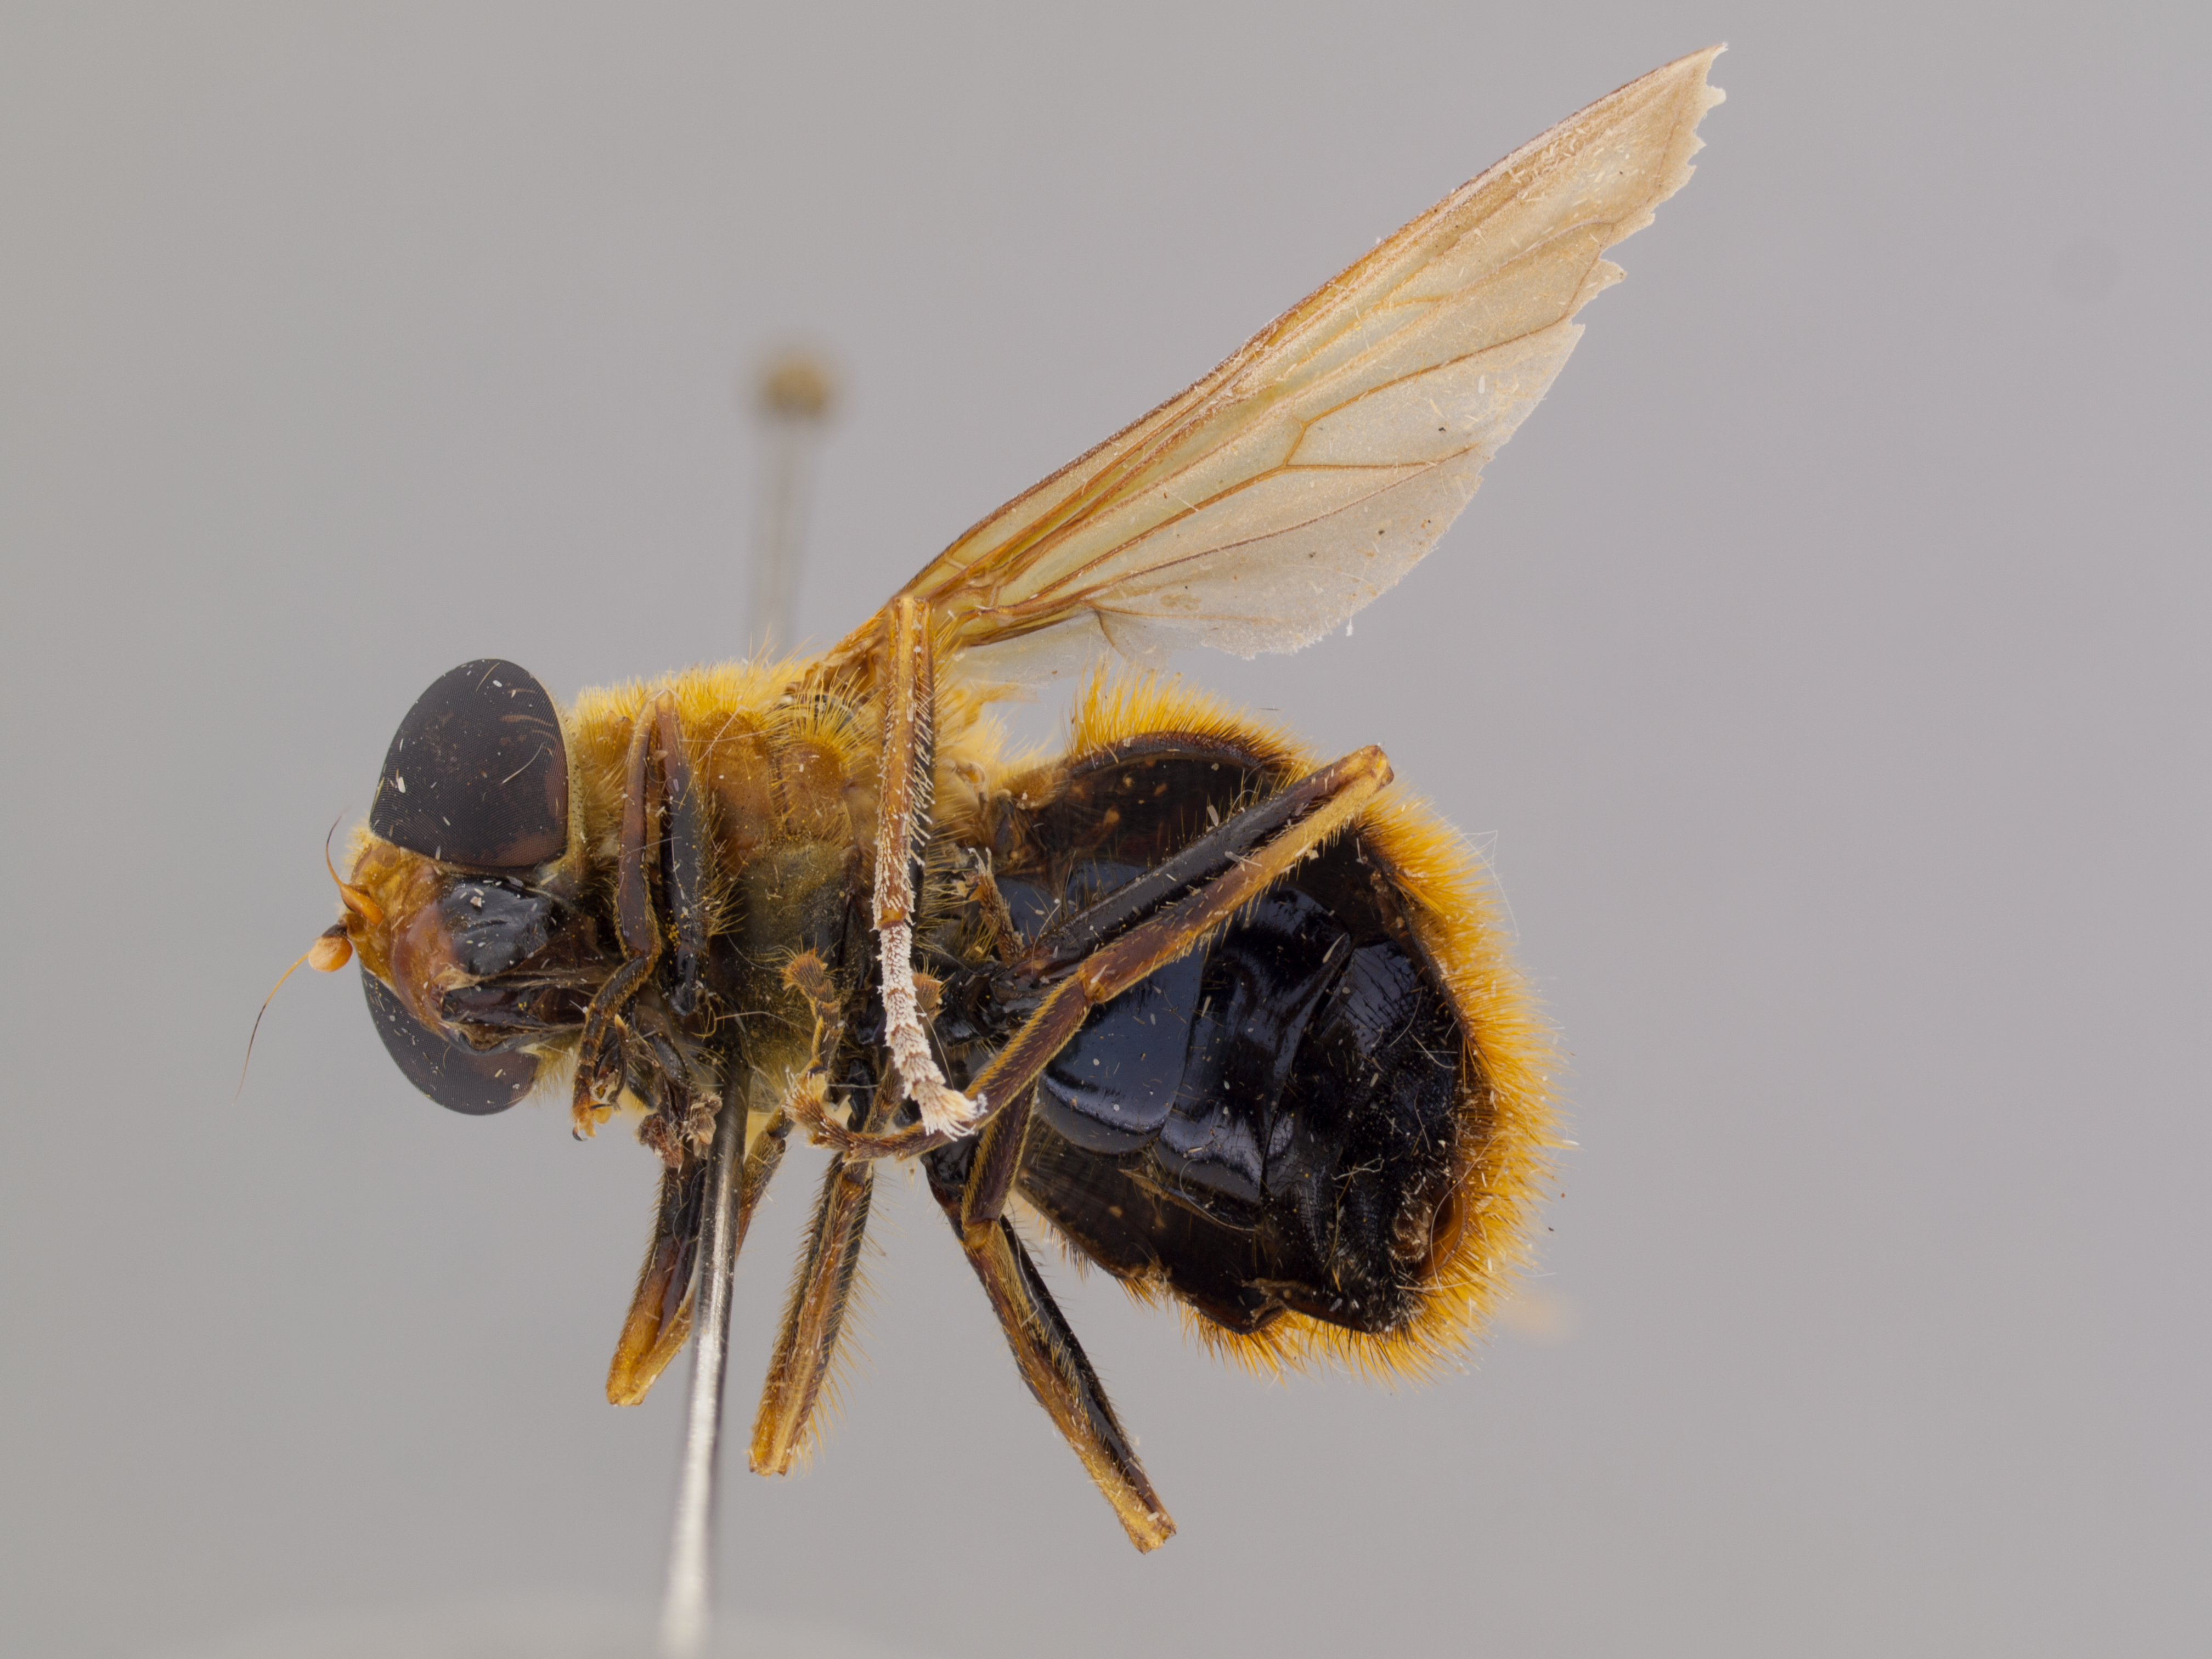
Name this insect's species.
Aneriophora aureorufa
